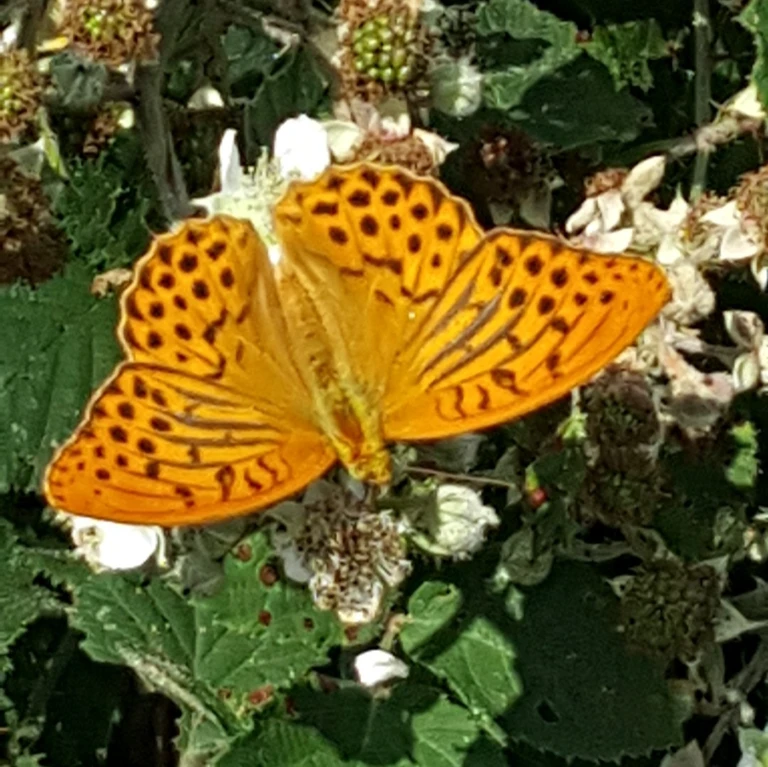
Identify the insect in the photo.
Argynnis paphia
